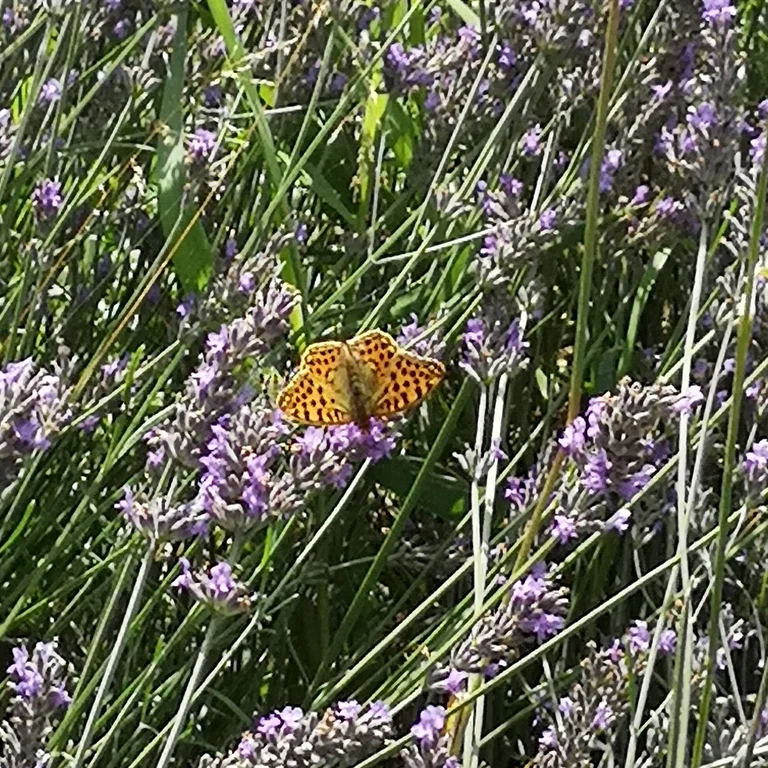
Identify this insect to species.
Issoria lathonia
